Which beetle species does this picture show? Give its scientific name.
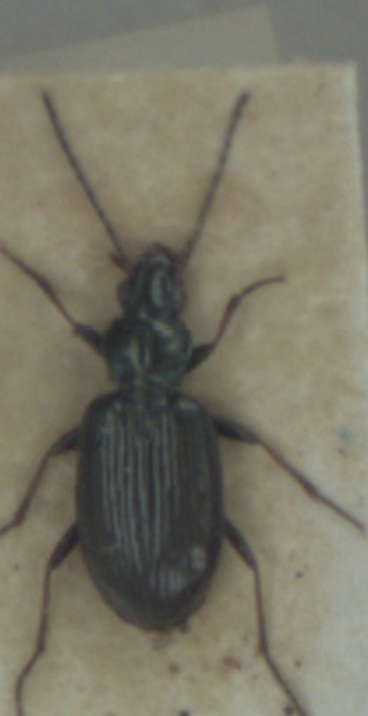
Bembidion tibiale
